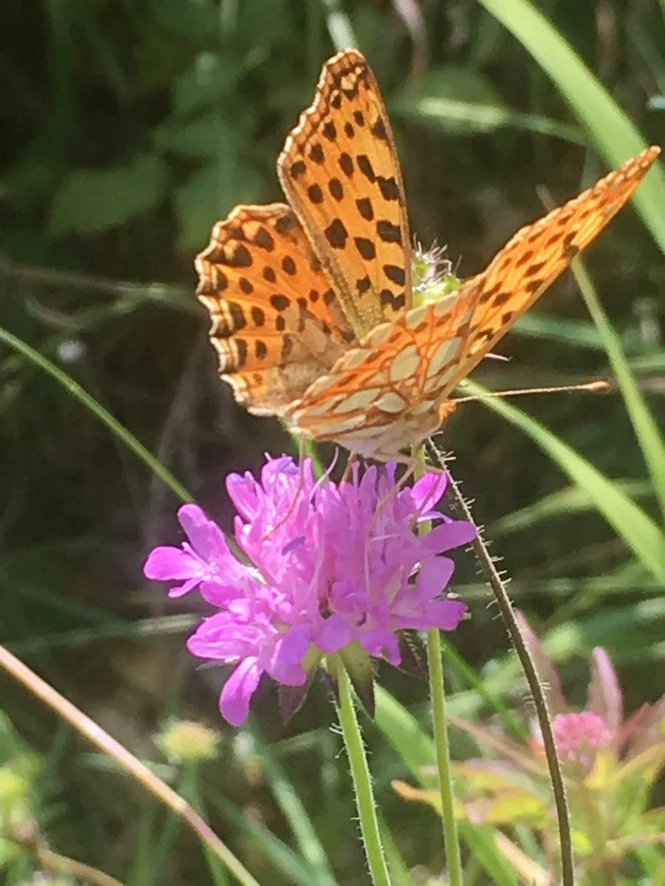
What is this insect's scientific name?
Issoria lathonia
